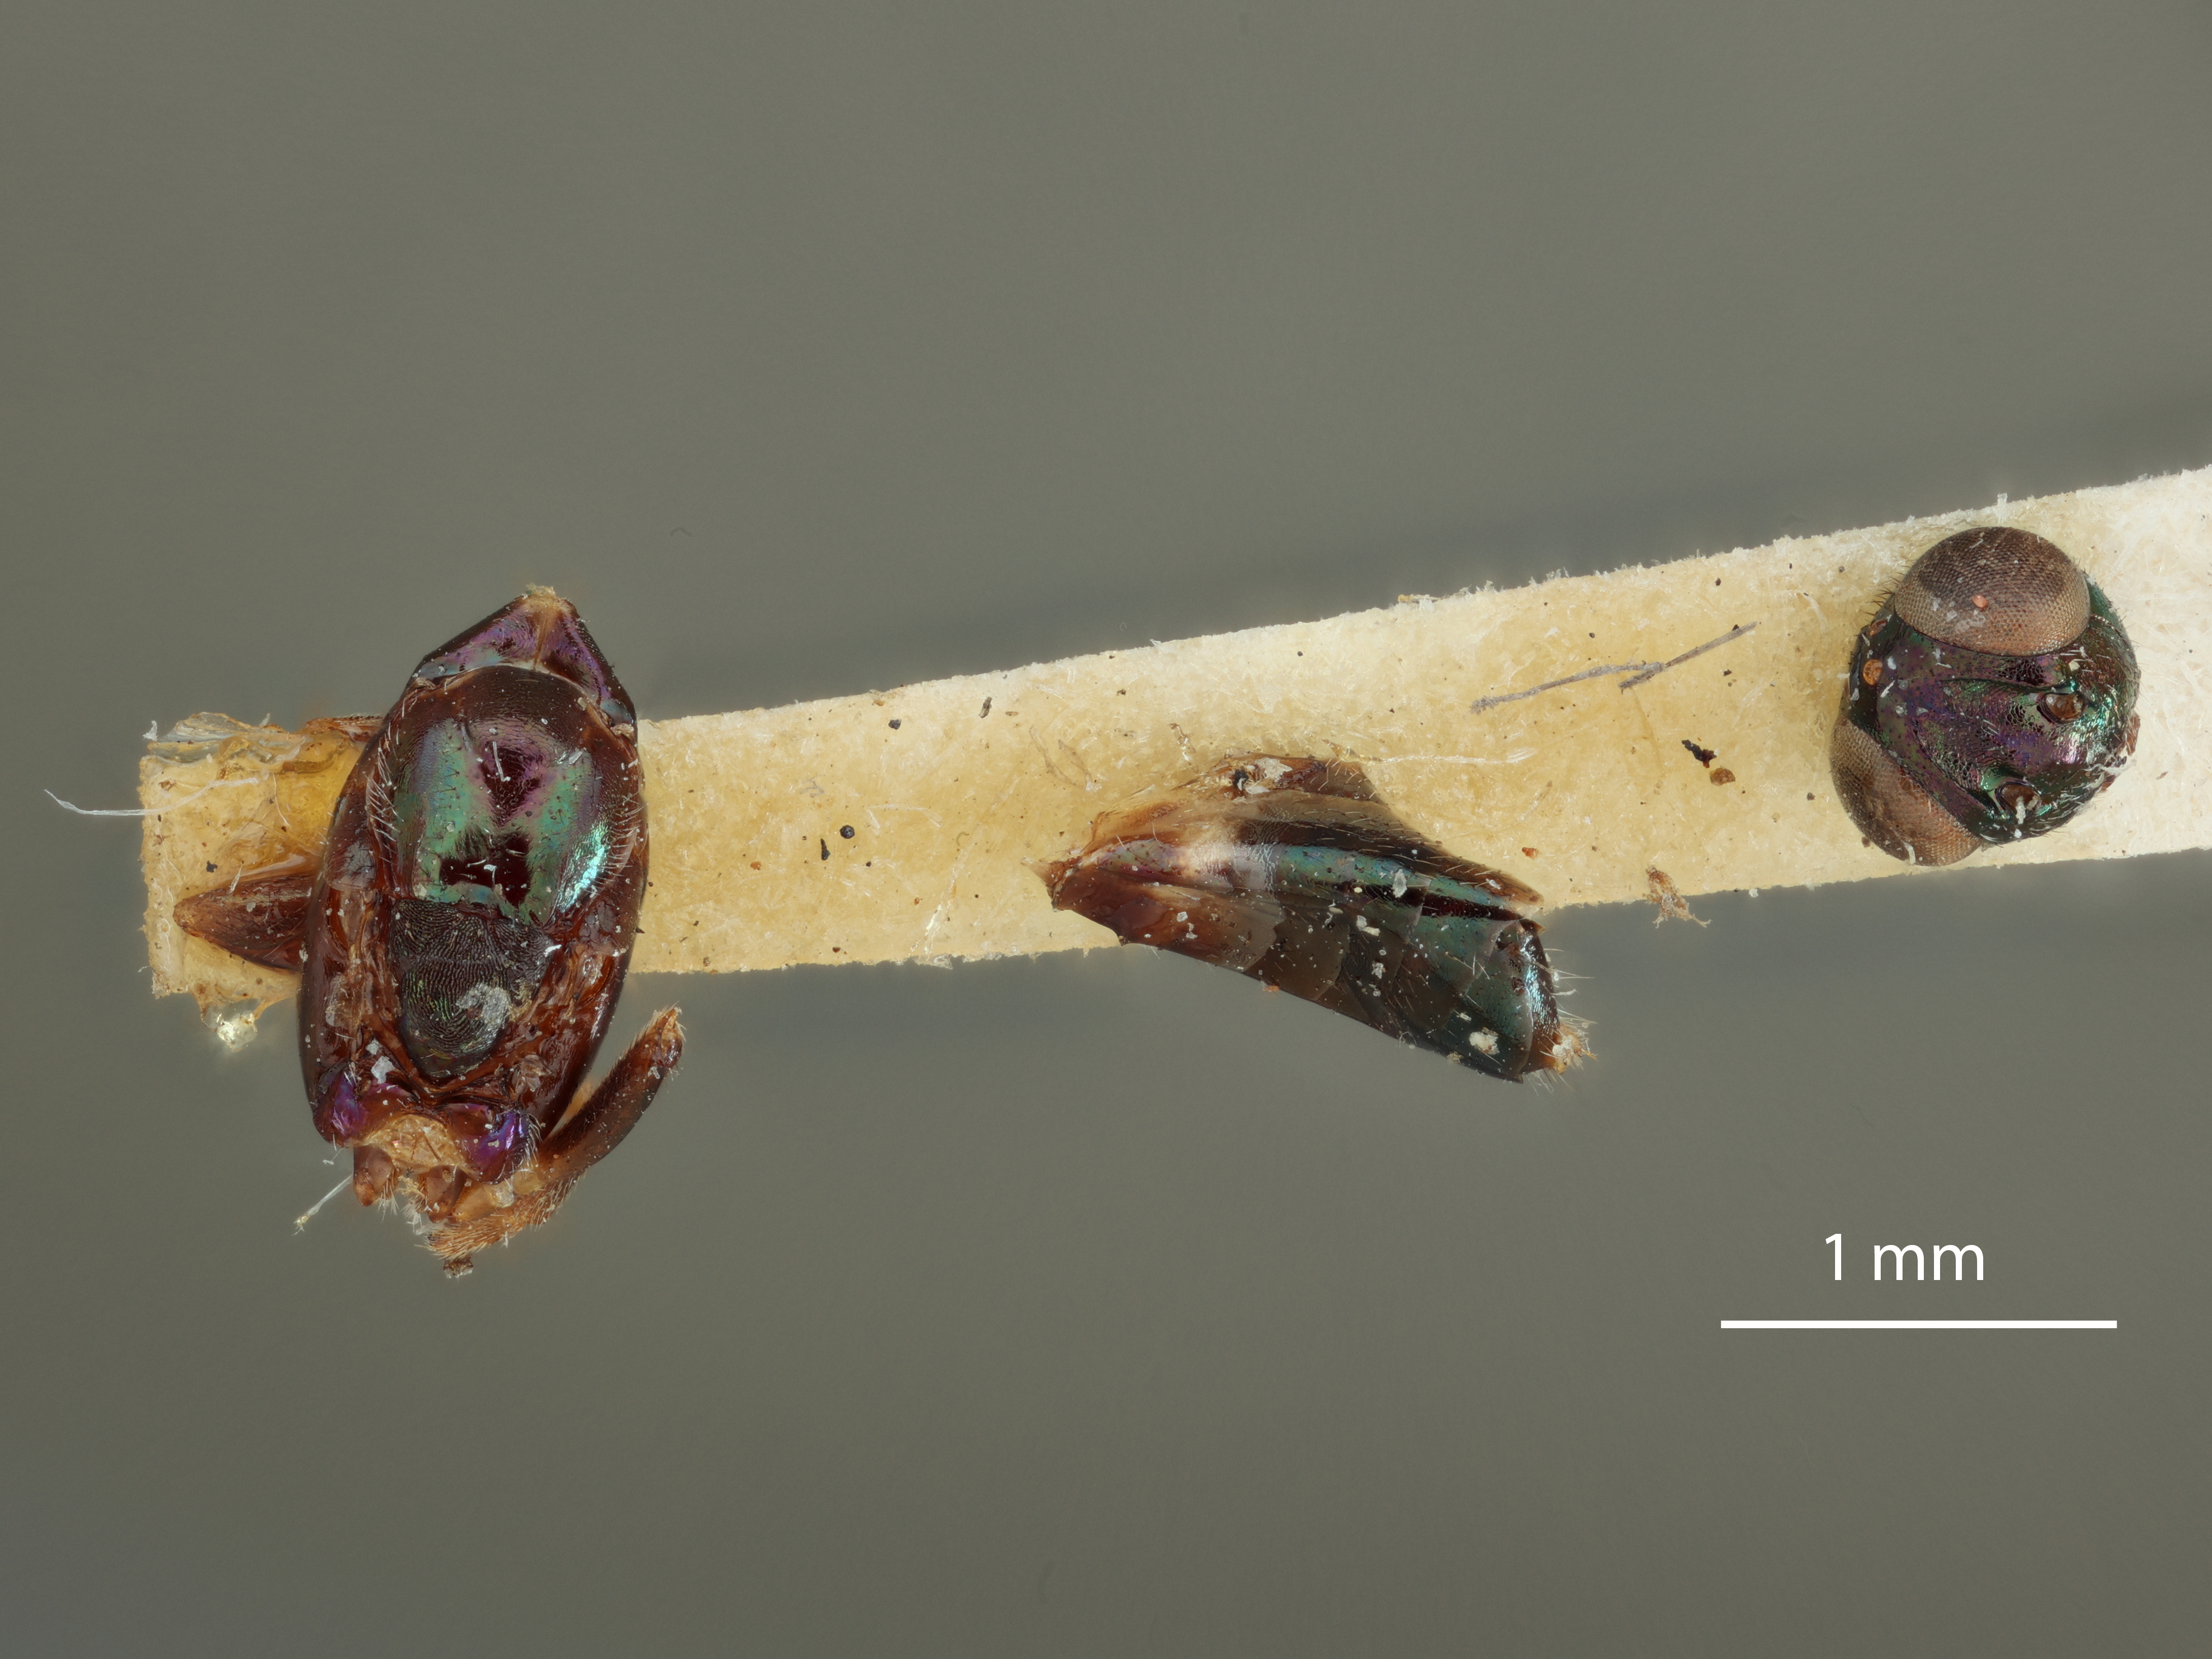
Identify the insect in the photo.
Anastatus thoreauini
